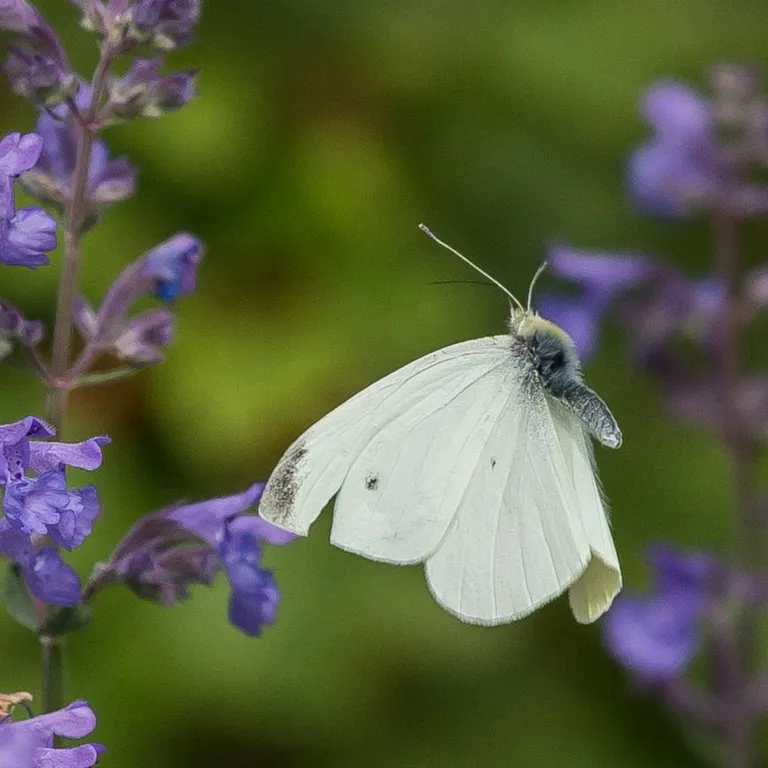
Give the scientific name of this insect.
Pieris rapae
